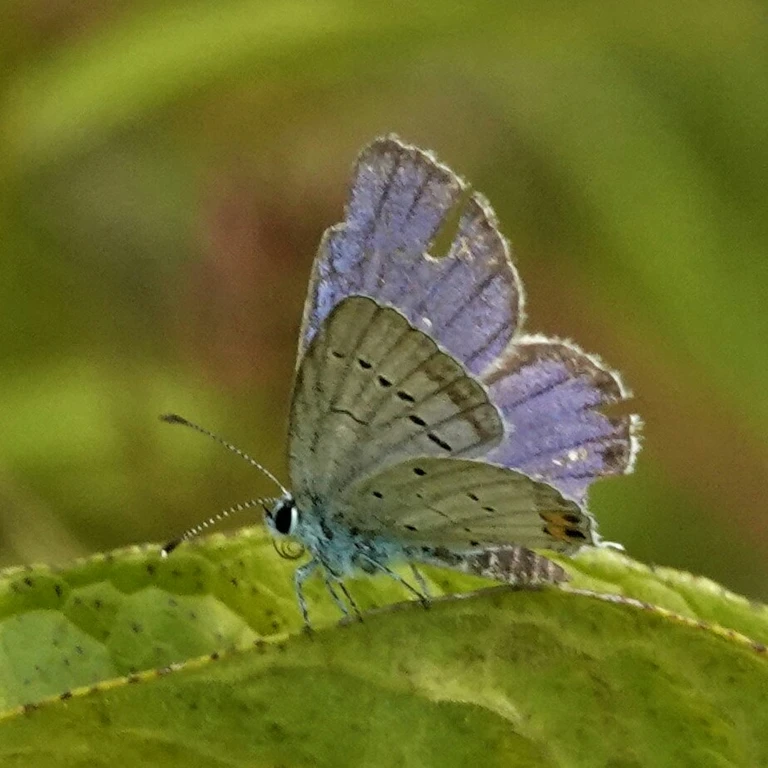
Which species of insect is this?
Cupido argiades (also Elkalyce argiades)
